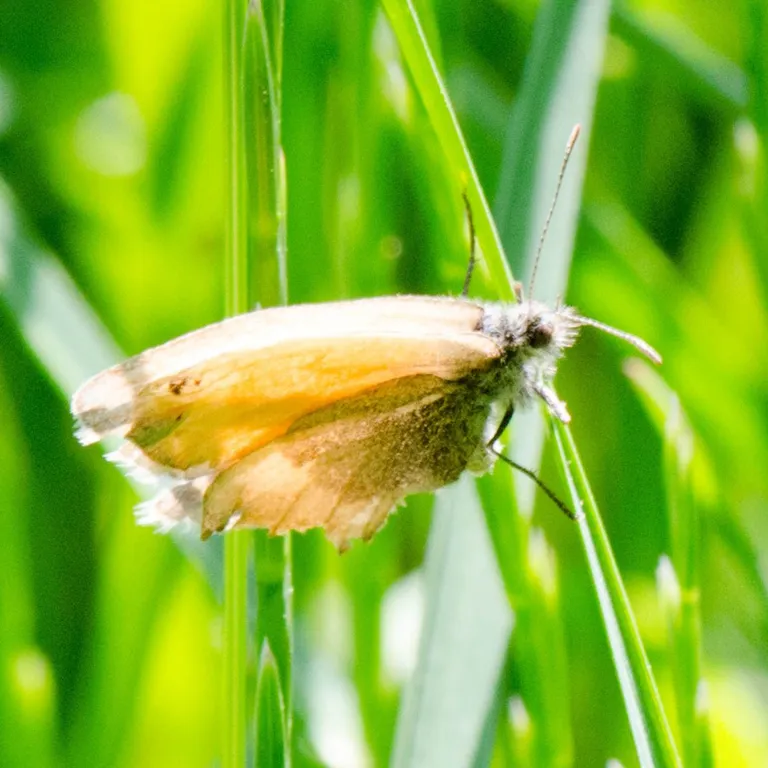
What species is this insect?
Coenonympha pamphilus
